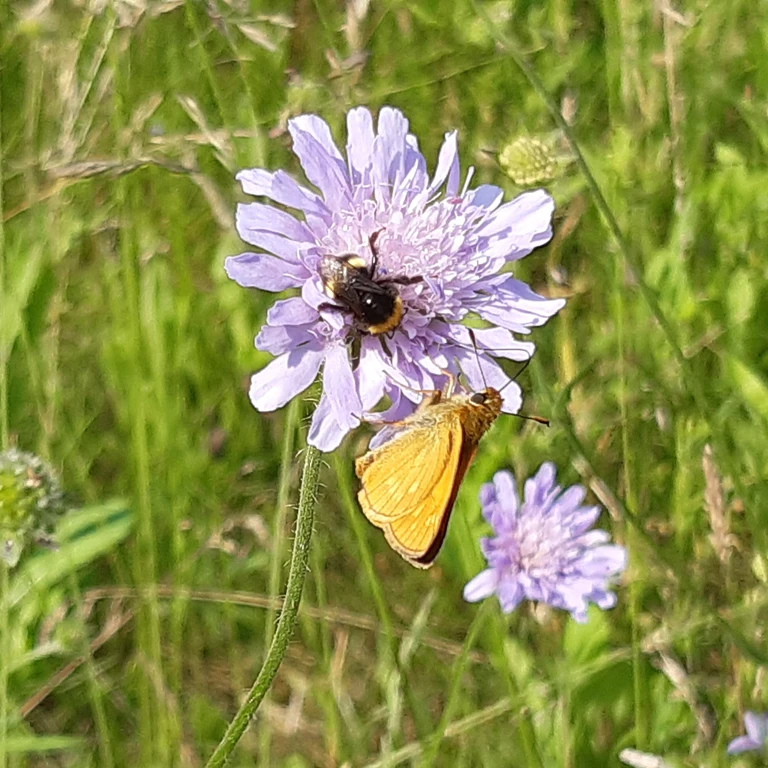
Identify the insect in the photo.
Ochlodes sylvanus (also Ochlodes venata)
